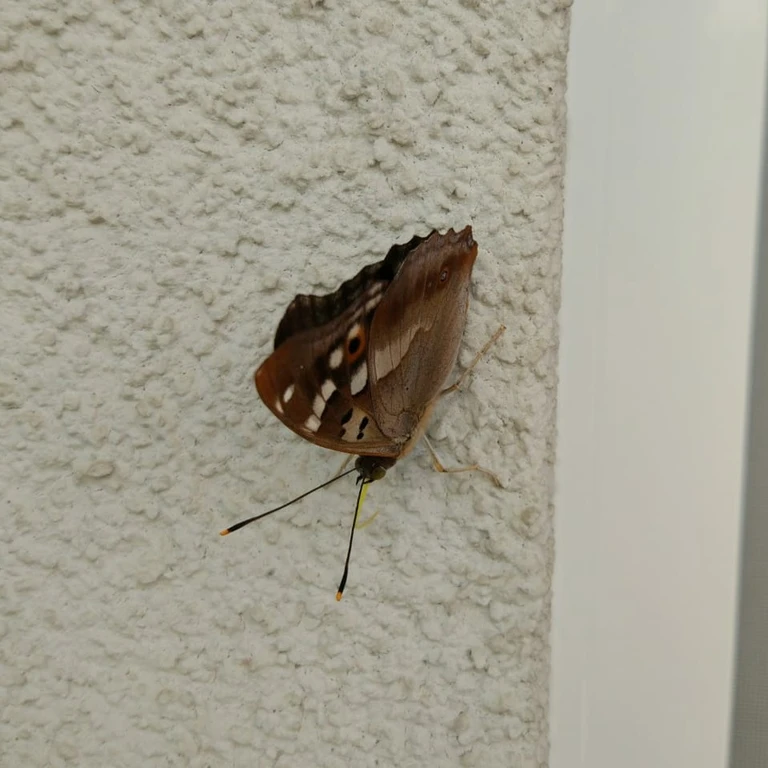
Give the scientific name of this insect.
Apatura ilia
